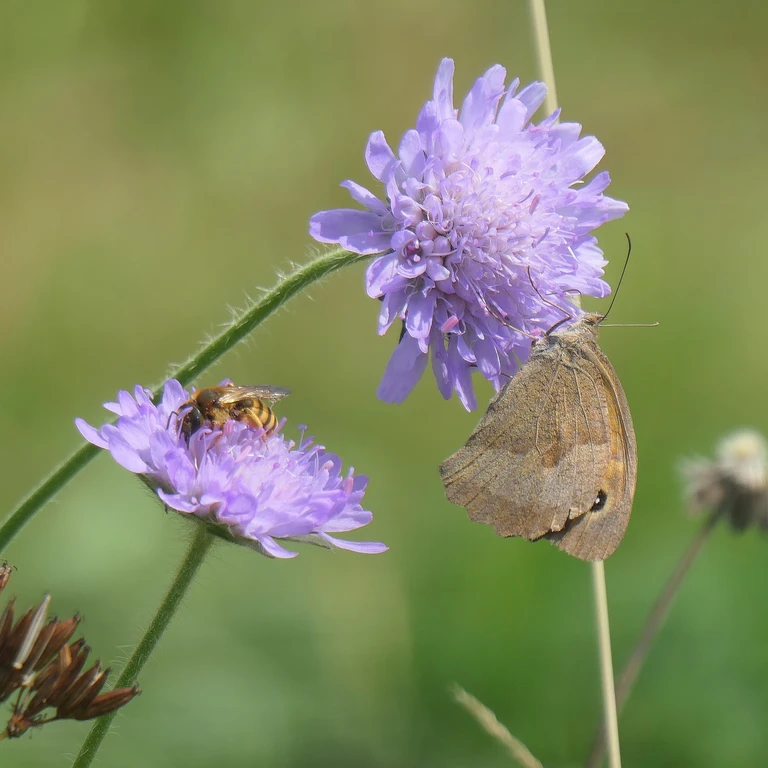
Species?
Maniola jurtina
